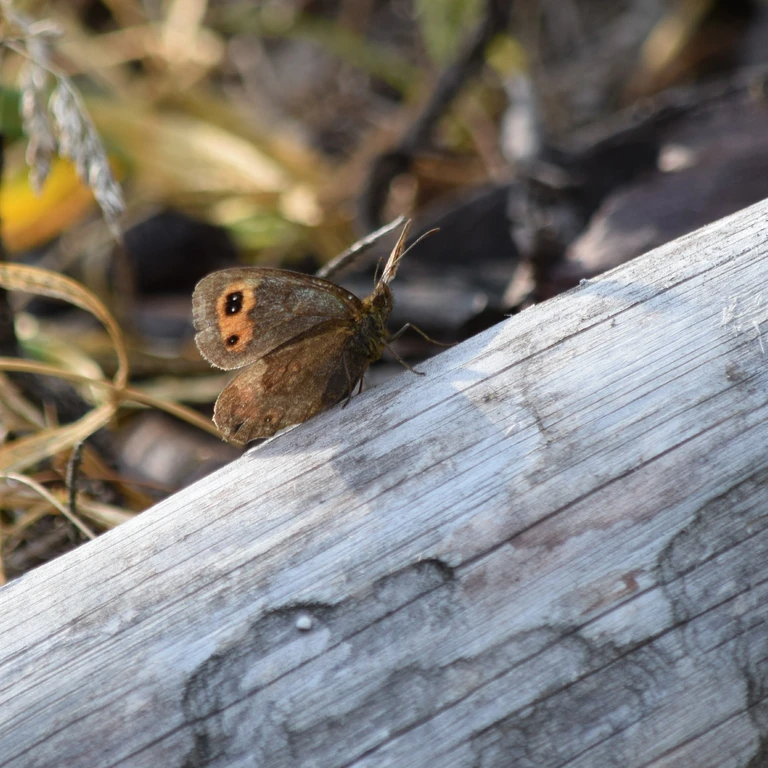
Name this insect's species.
Erebia aethiops
